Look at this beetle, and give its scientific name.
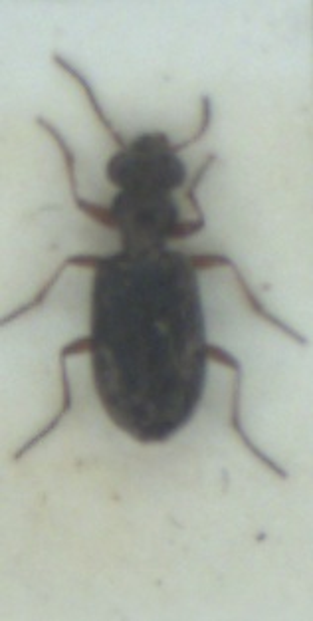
Asaphidion stierlini
